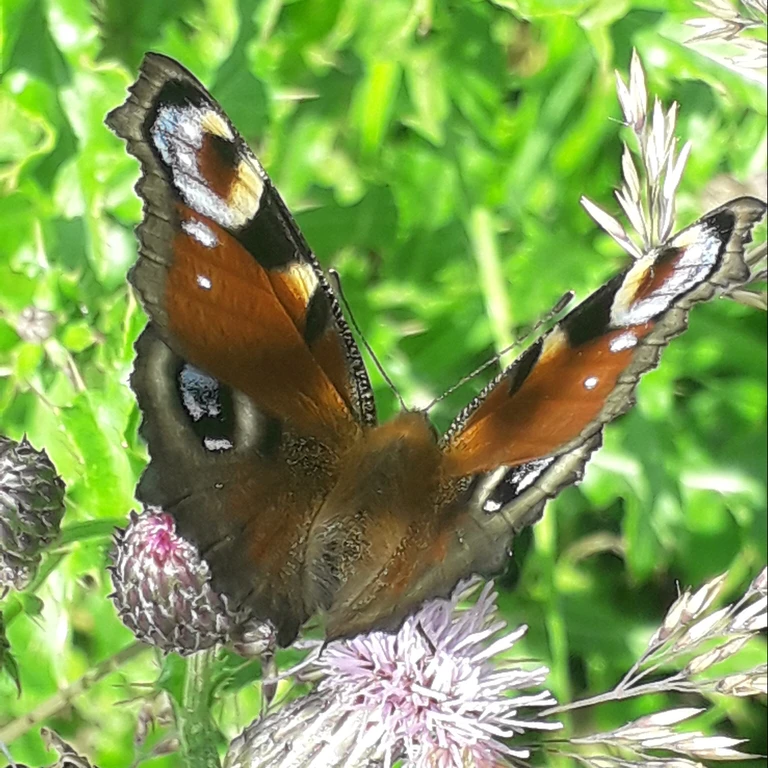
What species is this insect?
Aglais io
